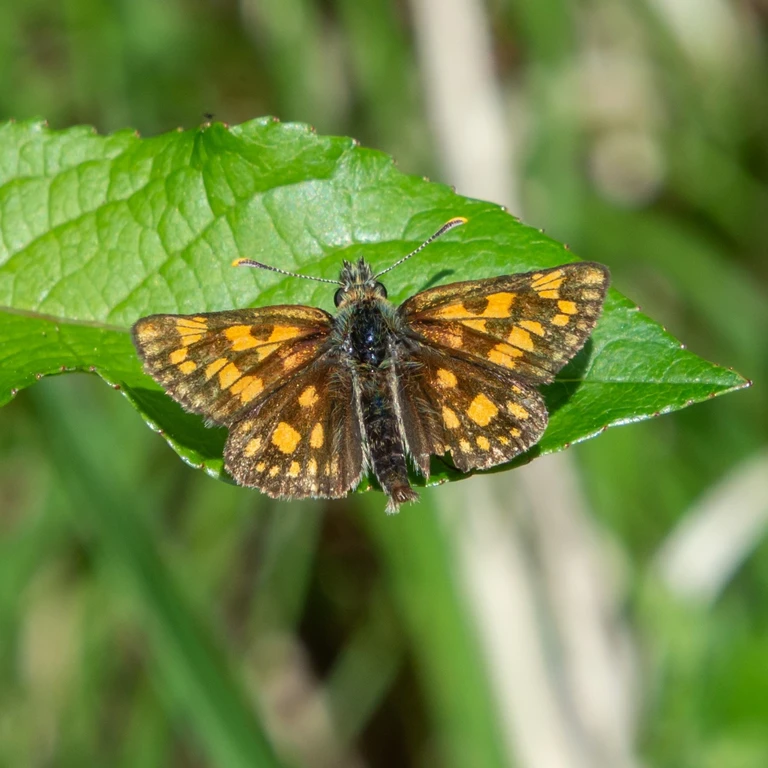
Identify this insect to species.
Carterocephalus palaemon
